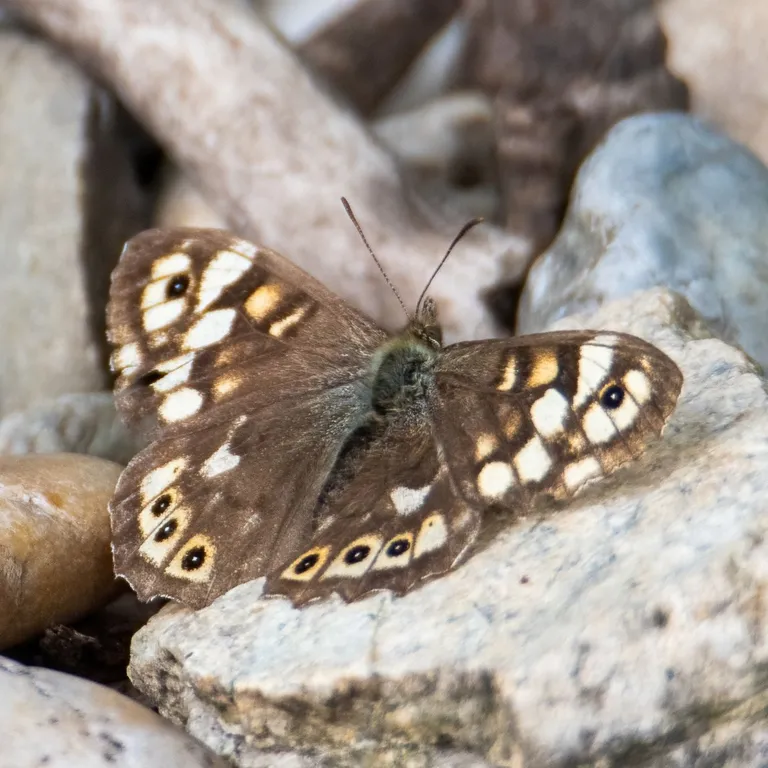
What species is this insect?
Pararge aegeria
